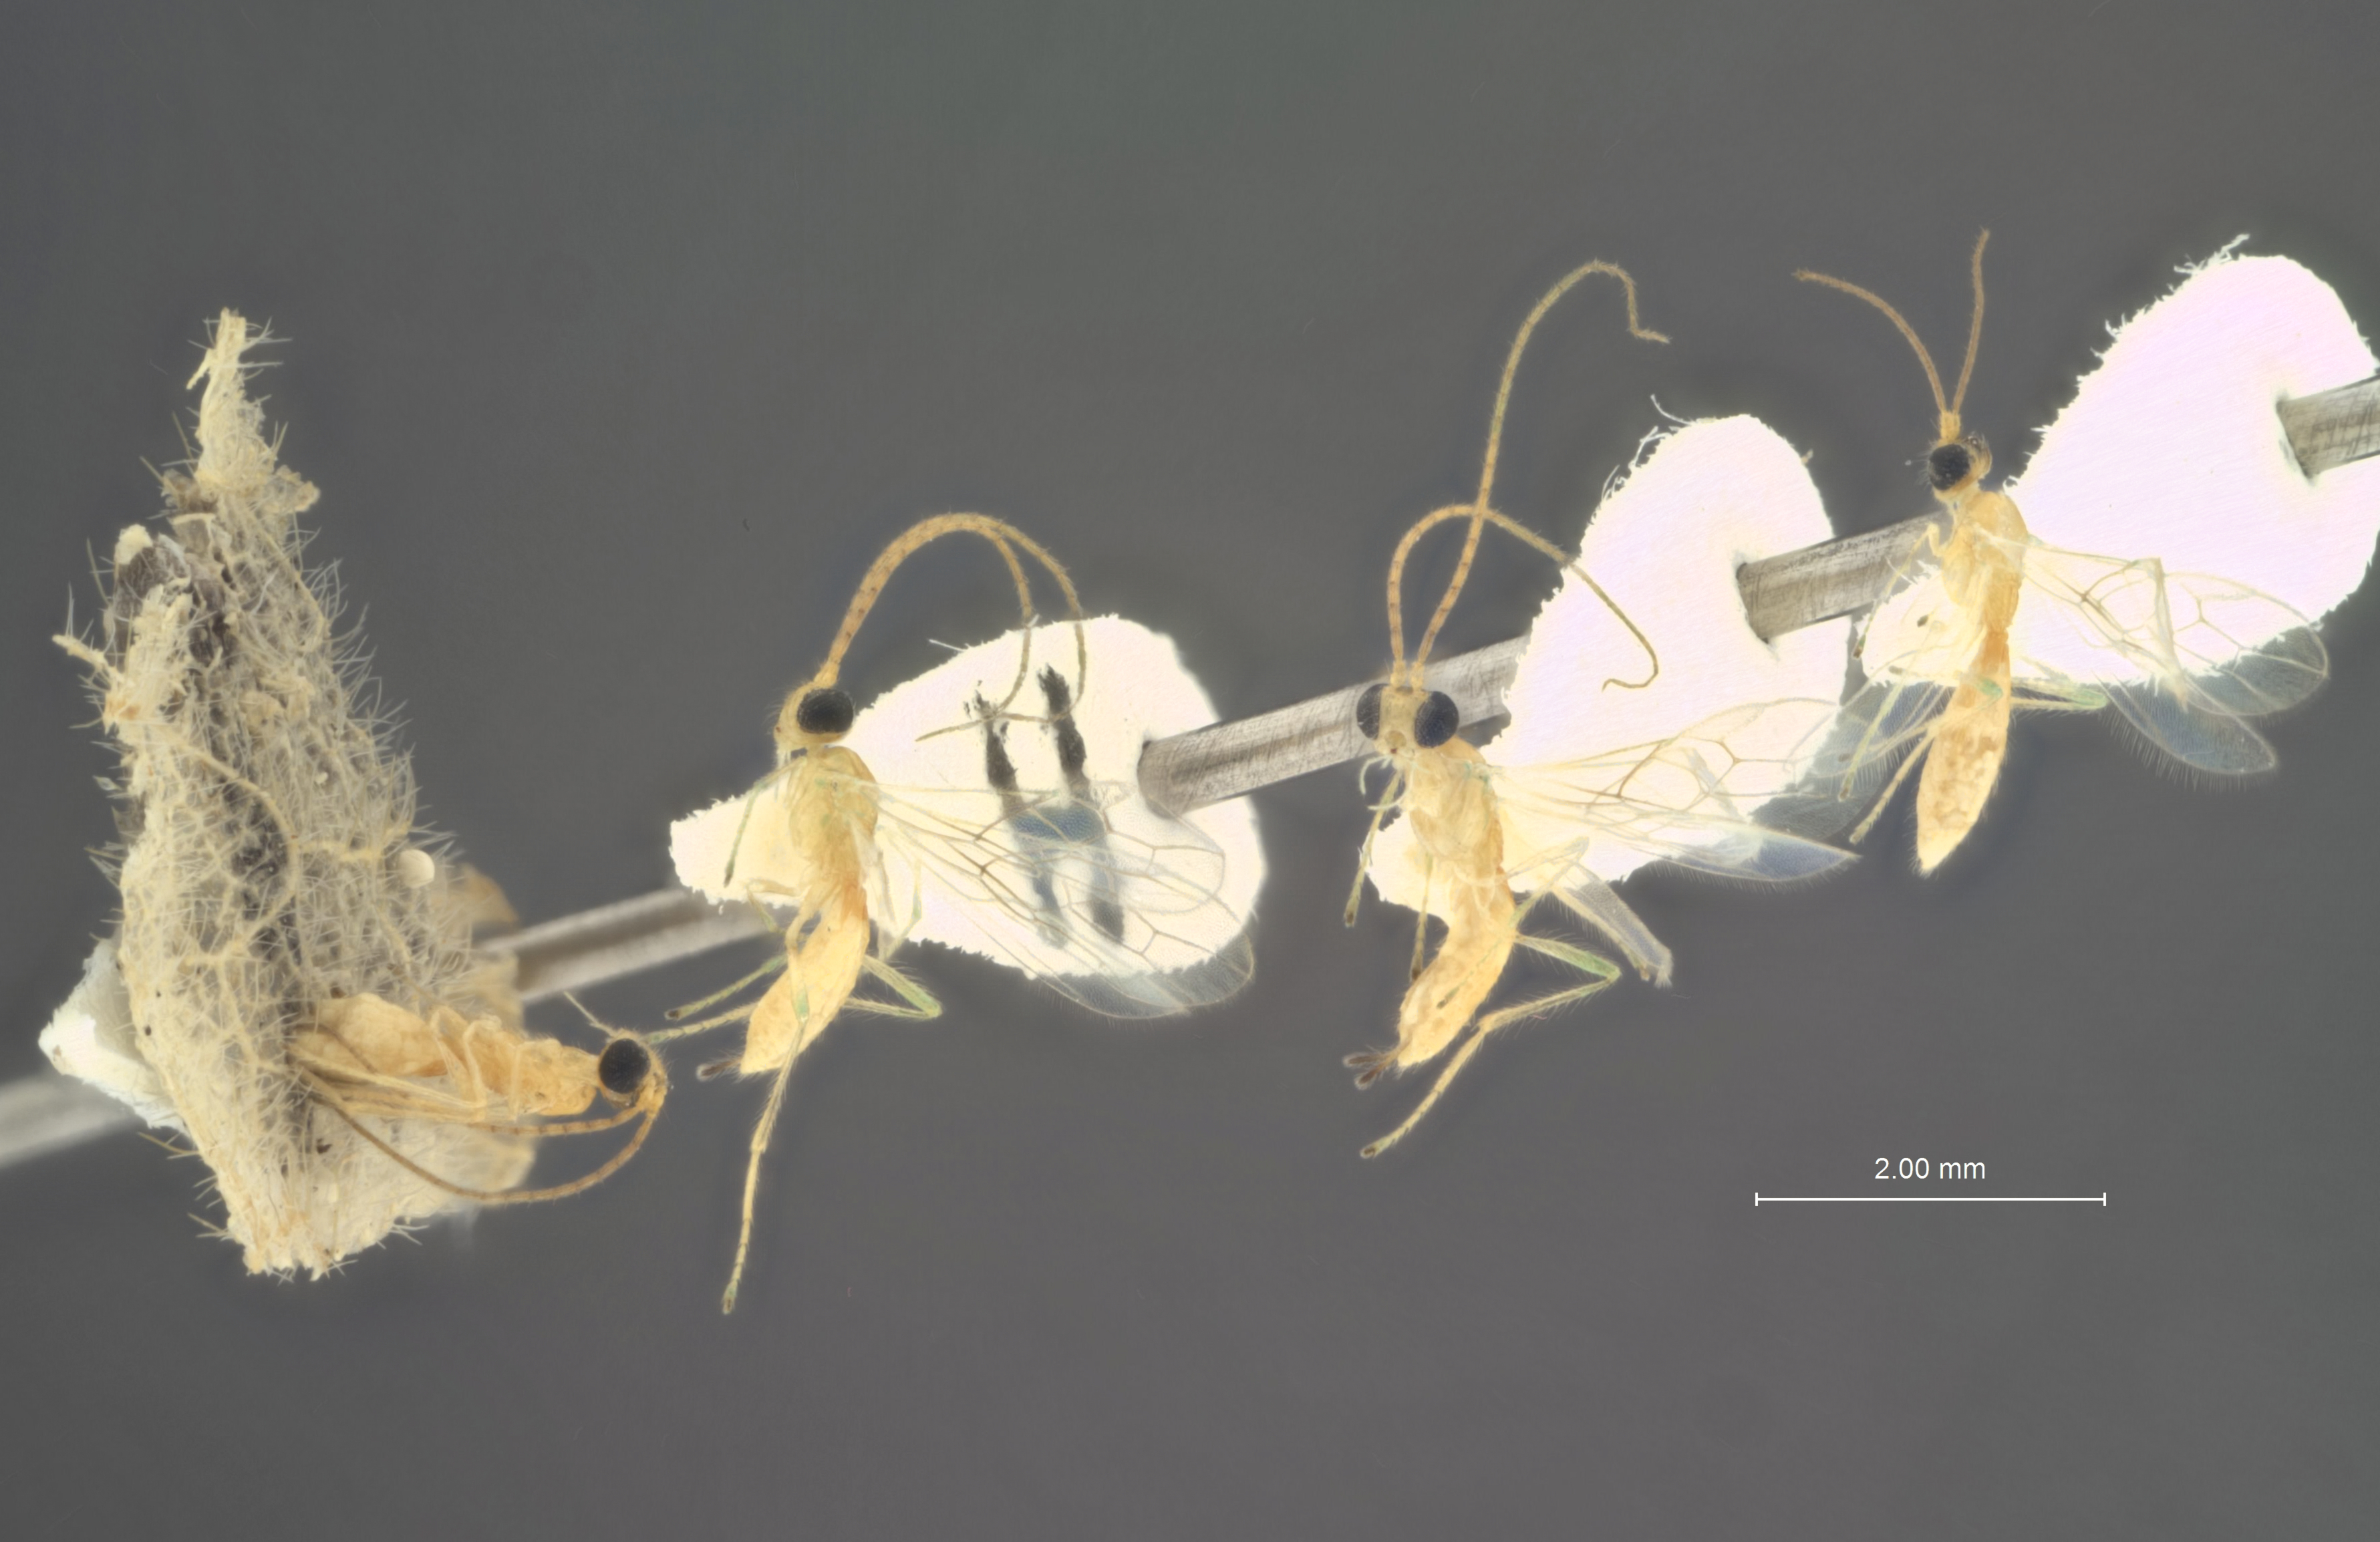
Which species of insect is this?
Allobracon leguminis
